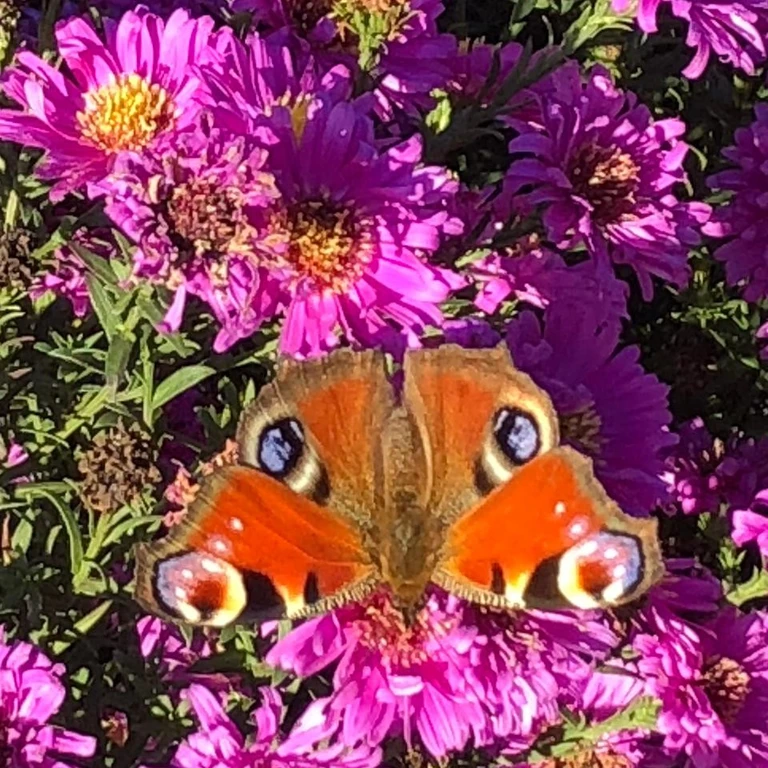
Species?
Aglais io
